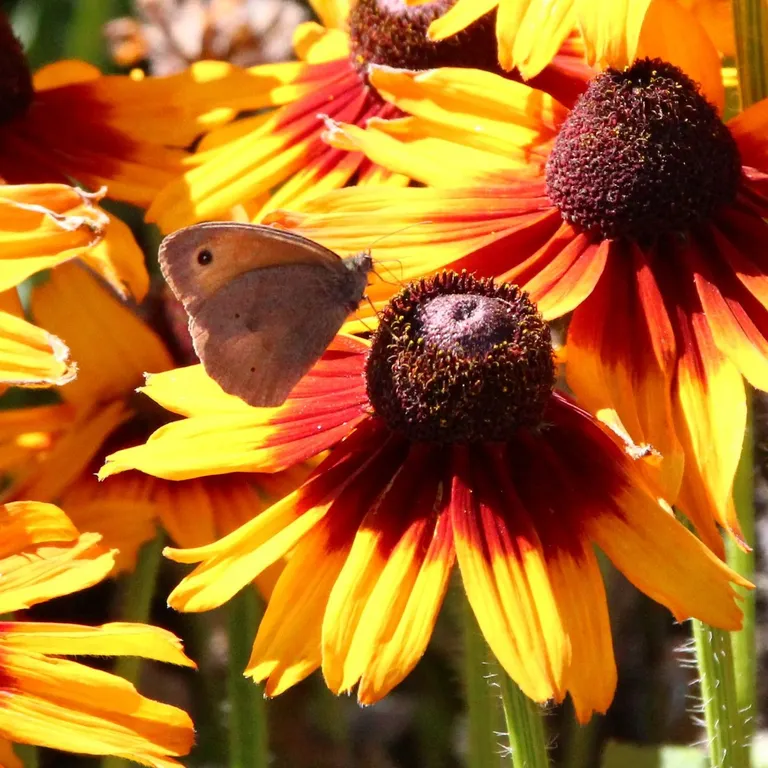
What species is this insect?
Maniola jurtina
